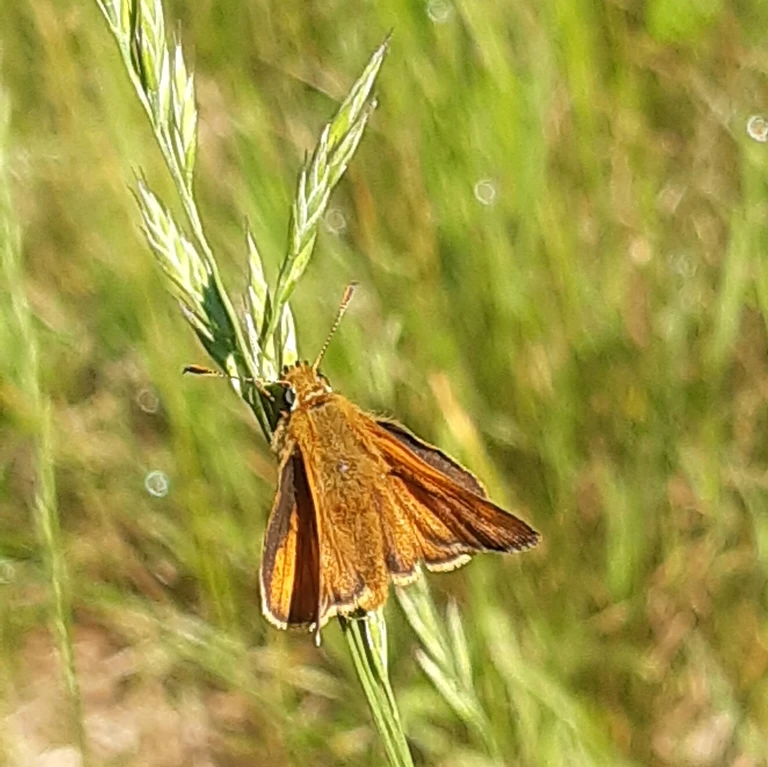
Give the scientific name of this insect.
Ochlodes sylvanus (also Ochlodes venata)
